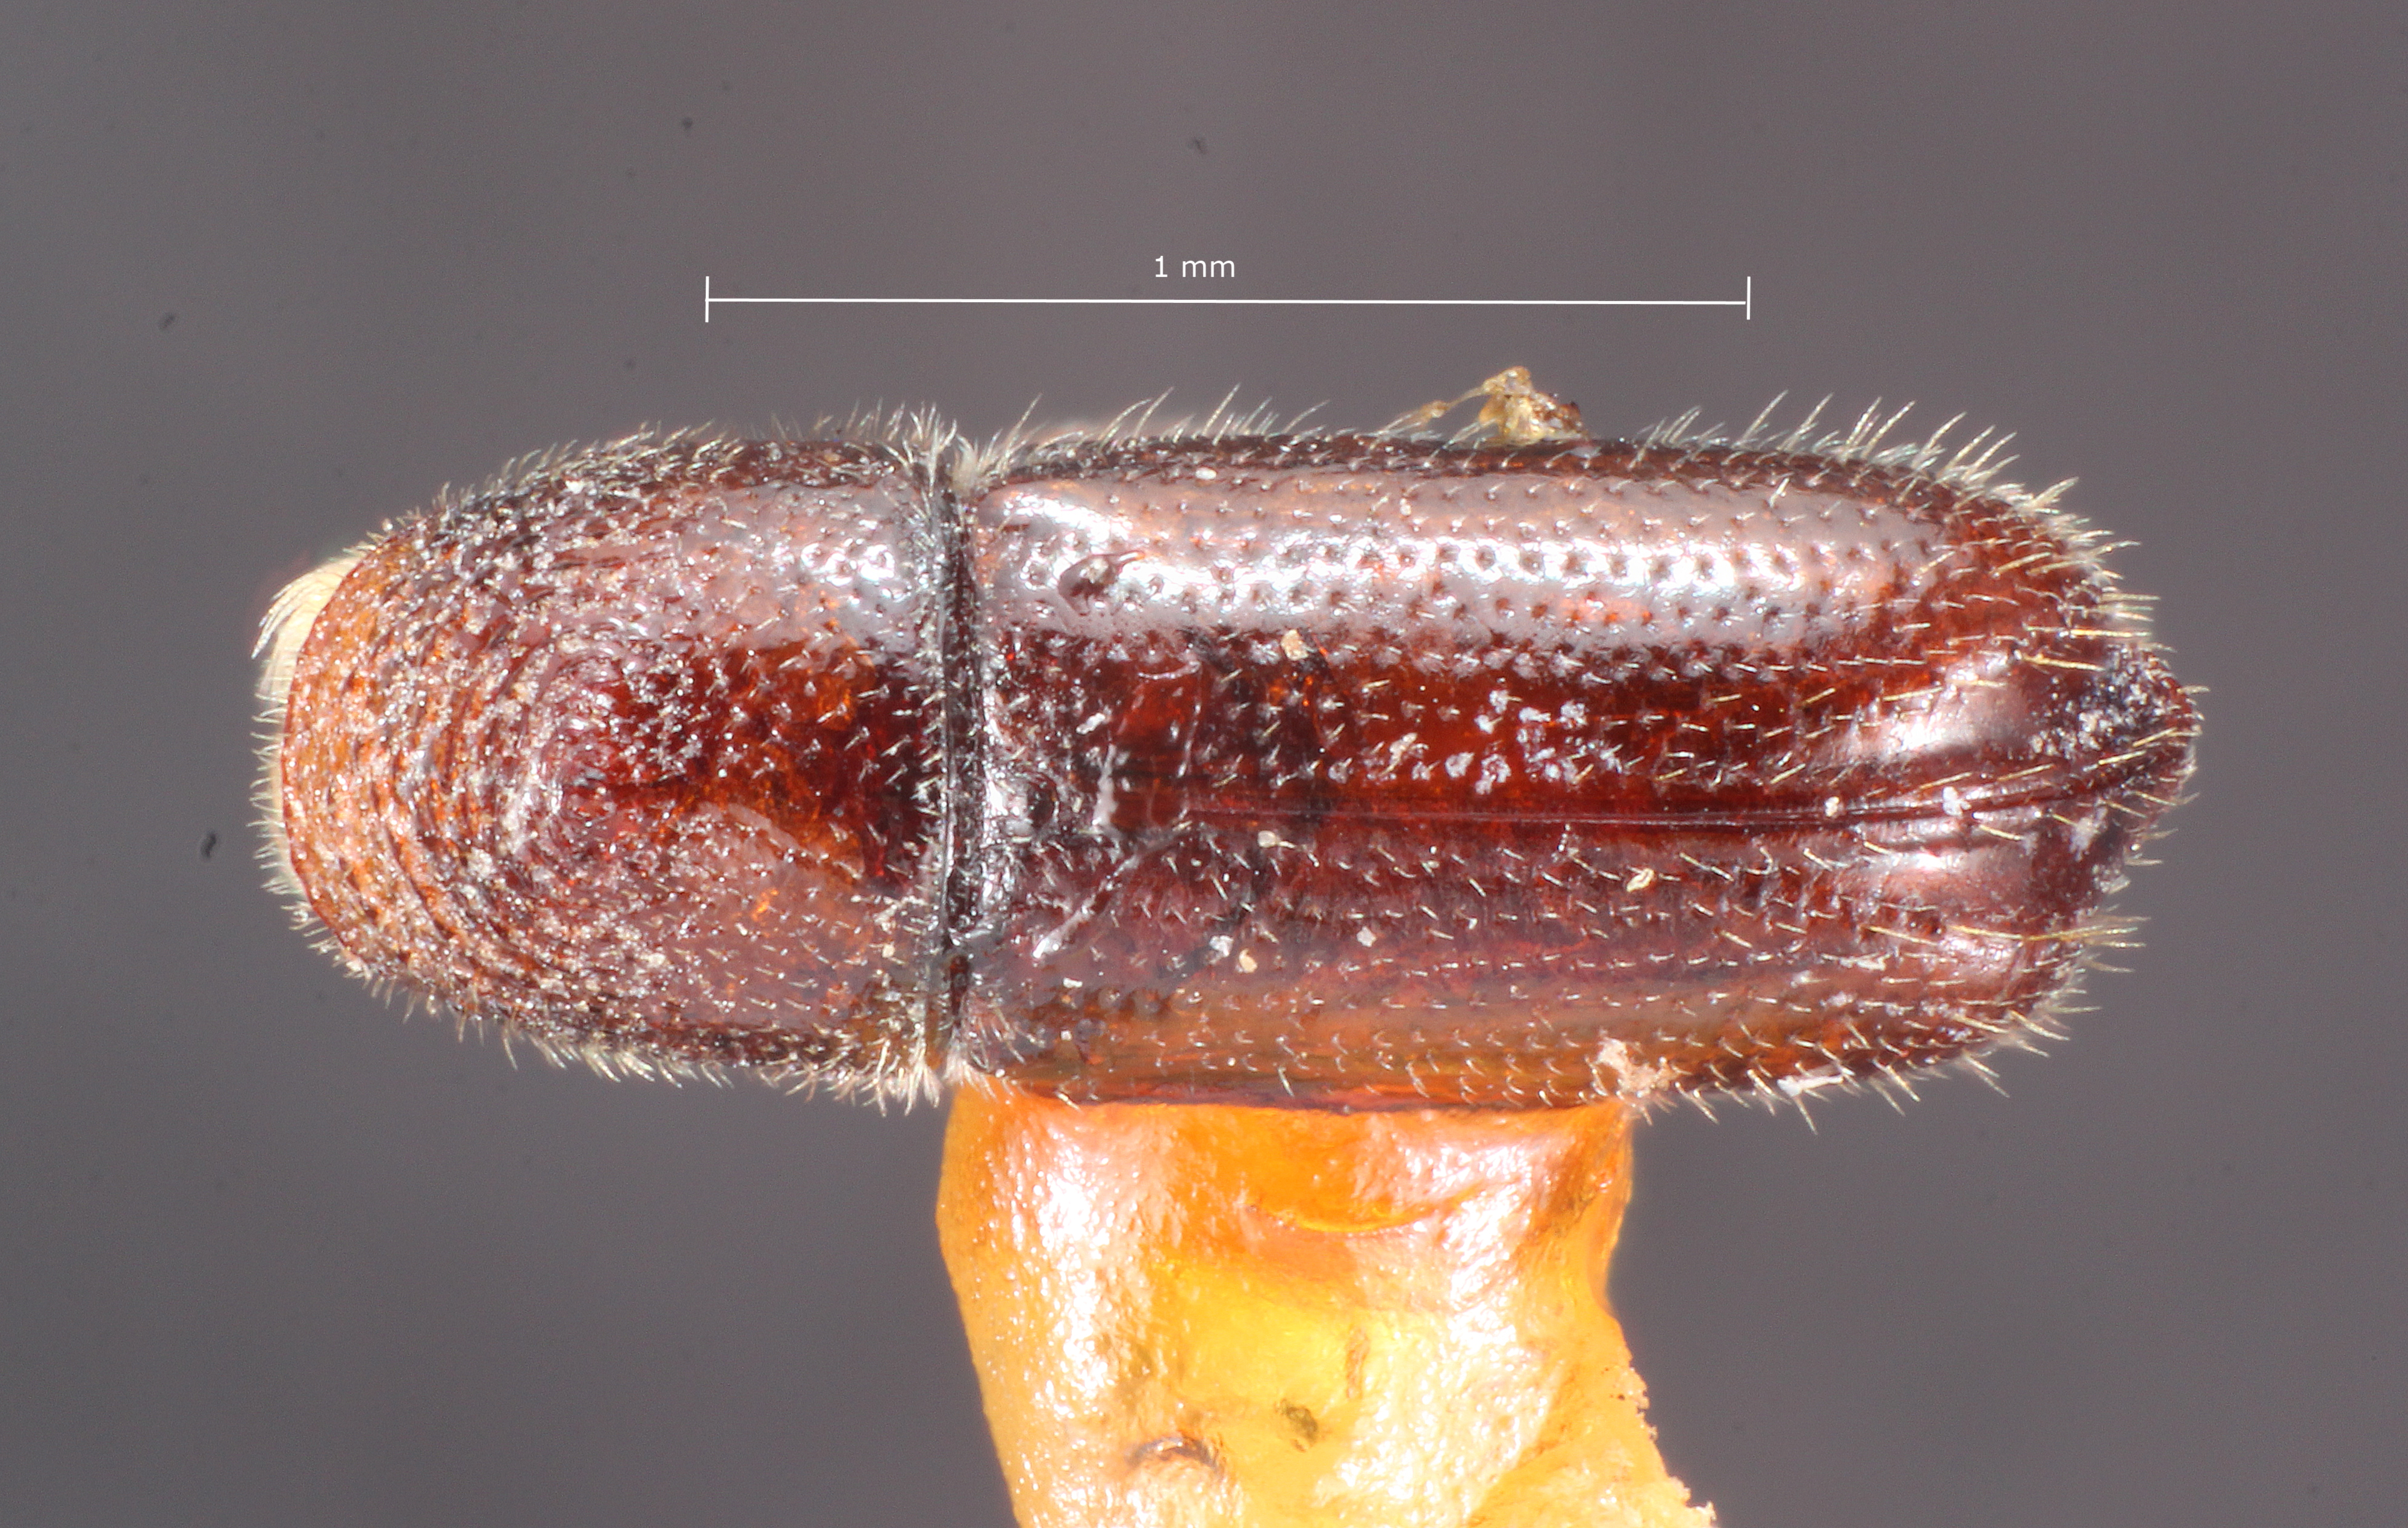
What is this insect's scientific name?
Pityophthorus comptus
